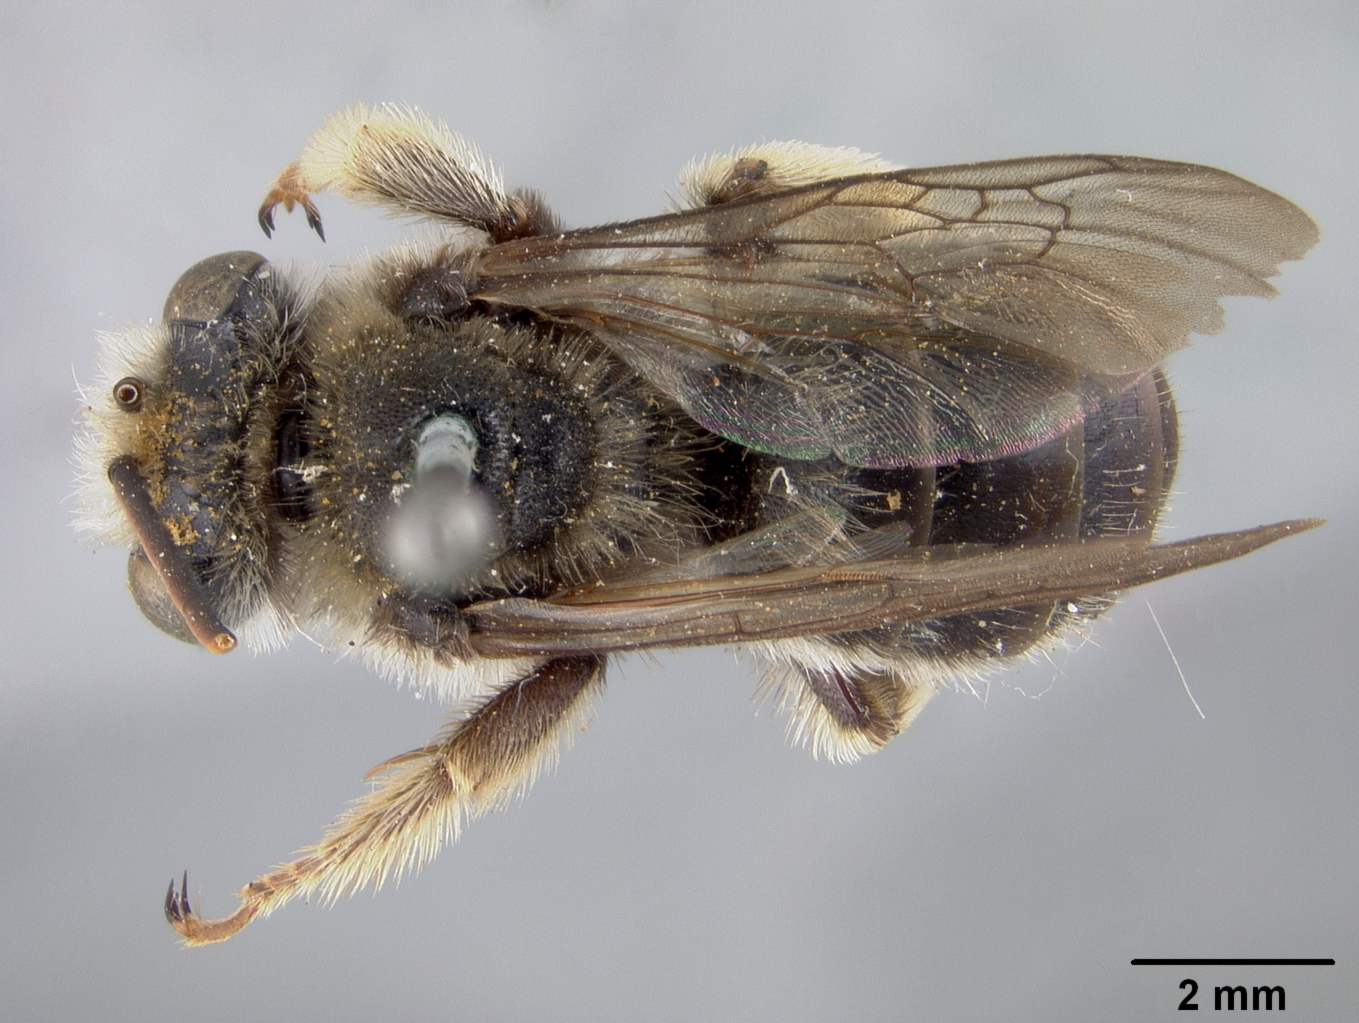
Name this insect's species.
Melissodes labiatarum
